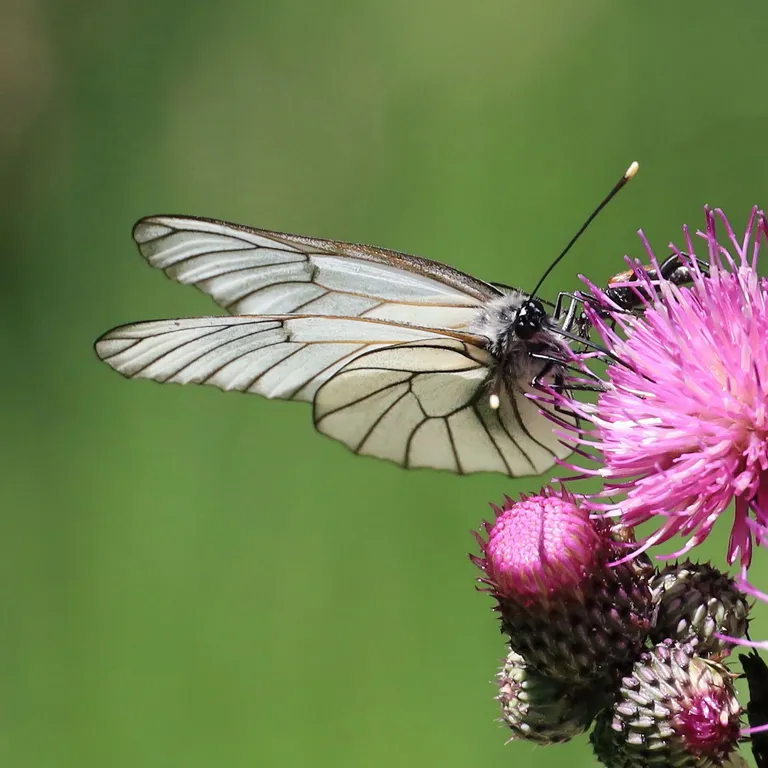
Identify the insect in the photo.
Aporia crataegi
